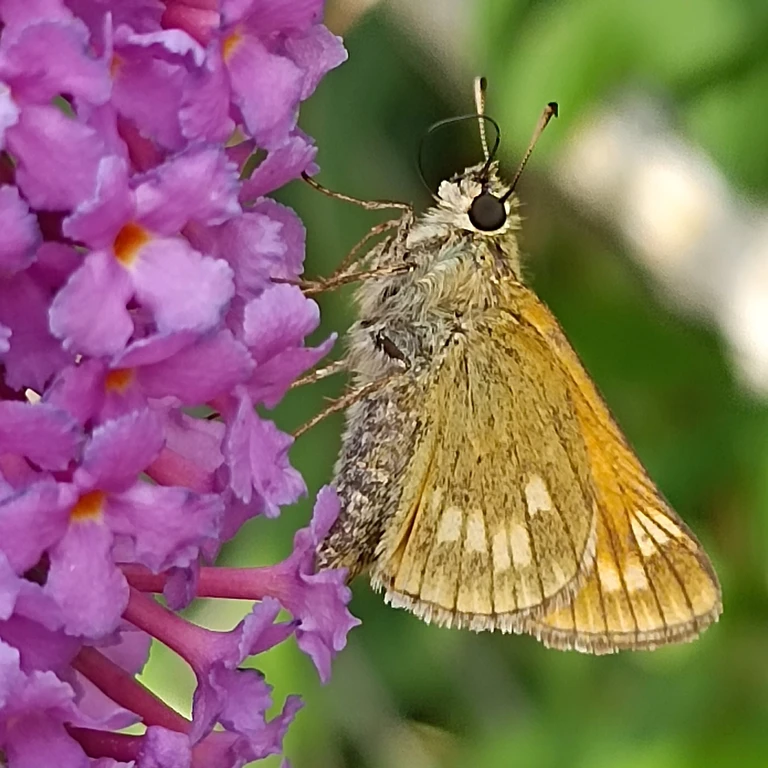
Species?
Ochlodes sylvanus (also Ochlodes venata)
